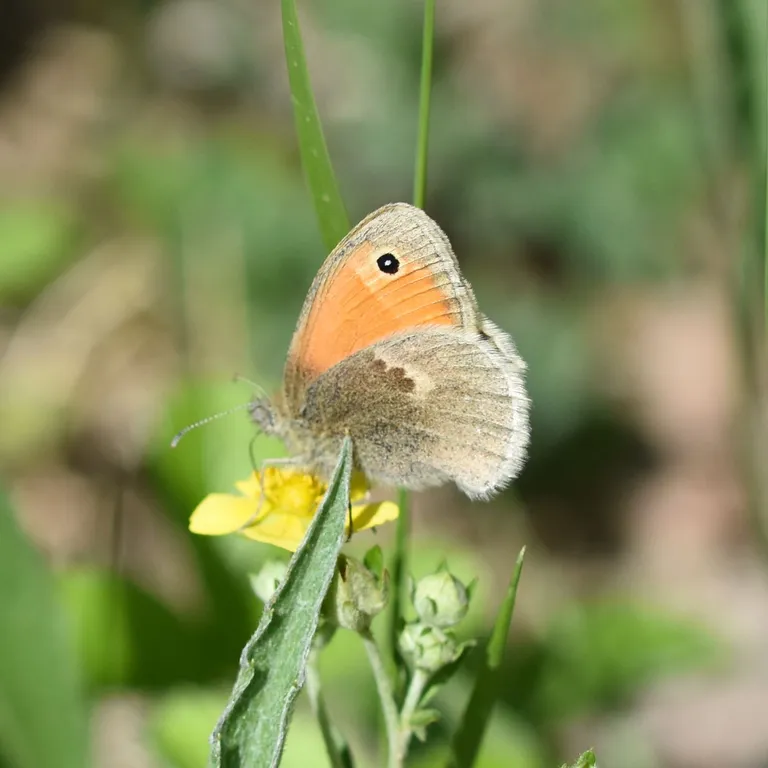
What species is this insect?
Coenonympha pamphilus
